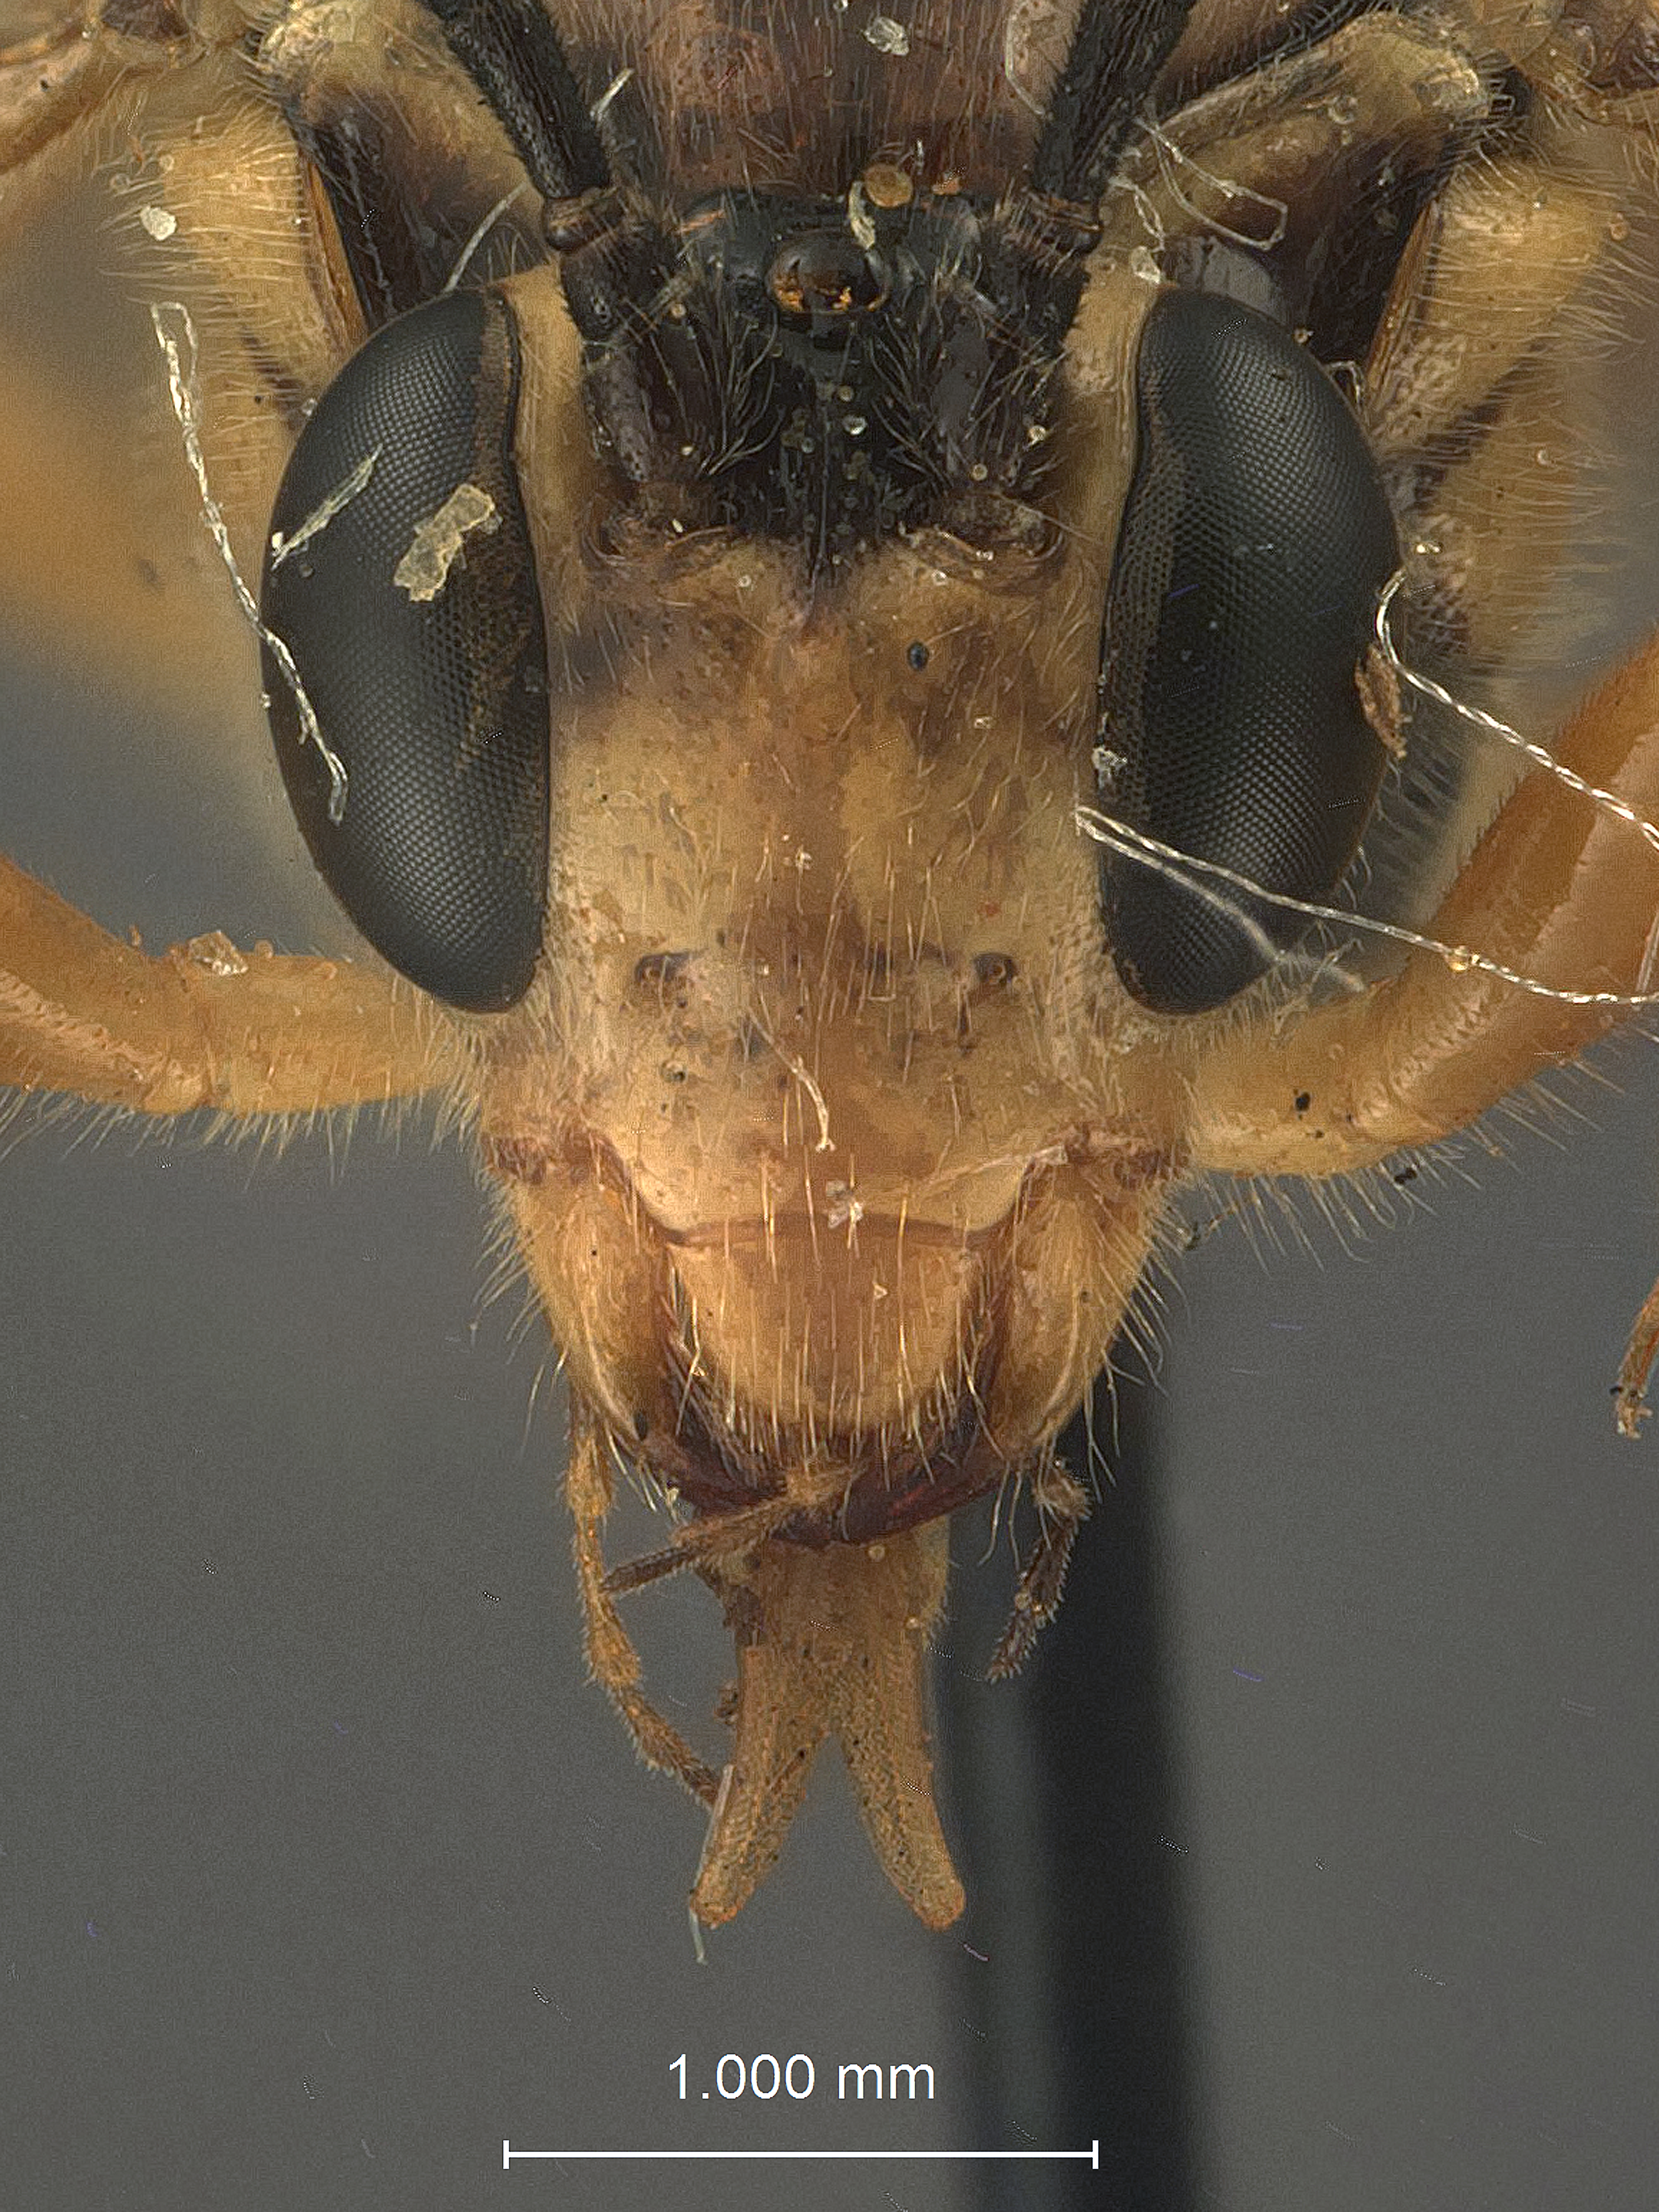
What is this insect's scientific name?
Labium rufiscutum
